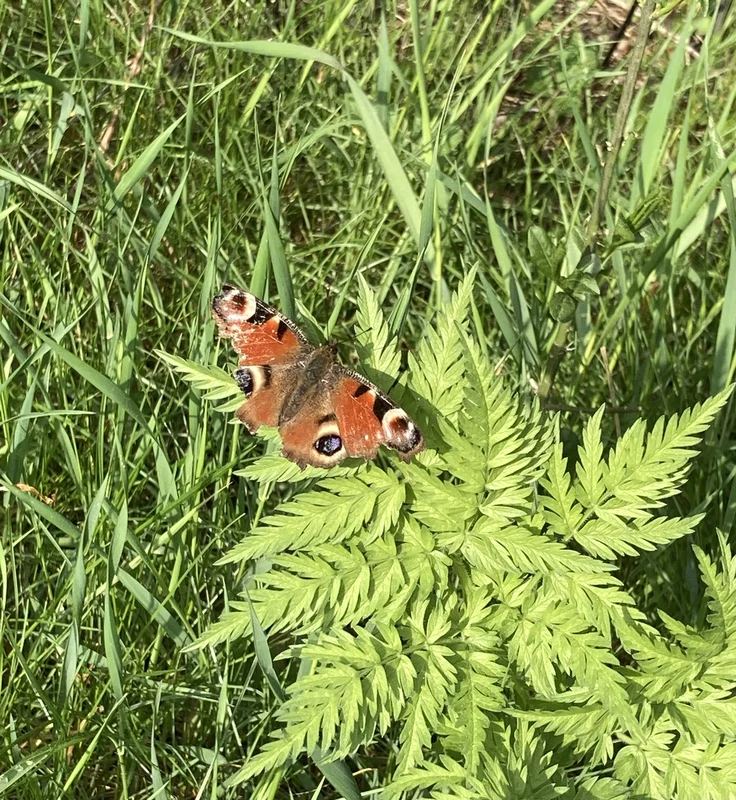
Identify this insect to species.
Aglais io
